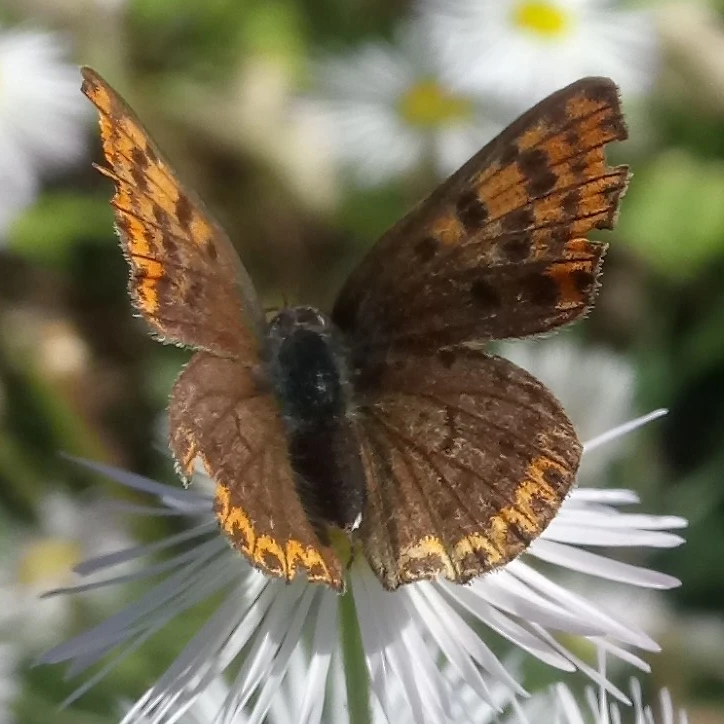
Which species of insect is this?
Lycaena tityrus (also Loweia tityrus)
